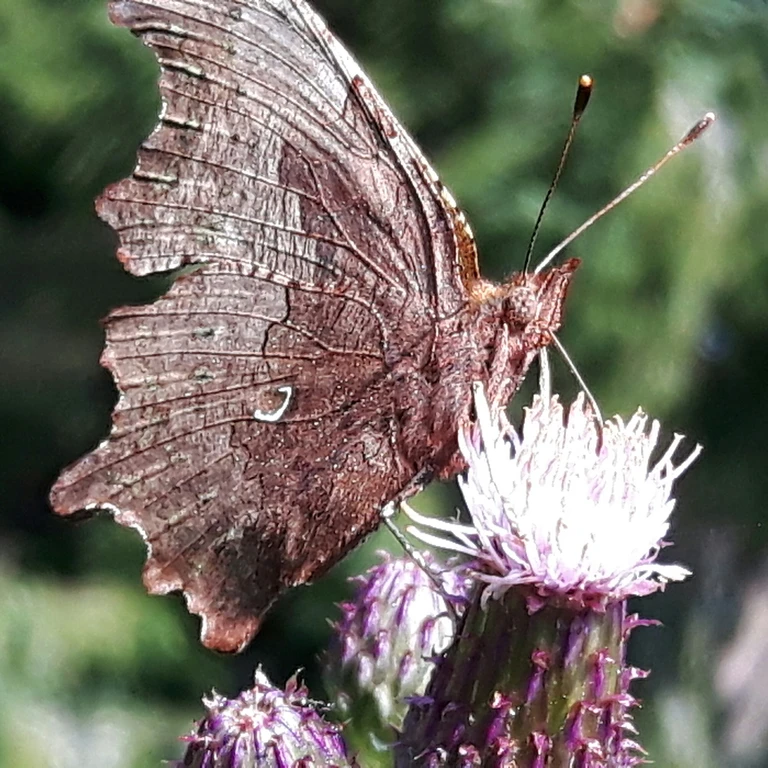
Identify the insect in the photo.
Polygonia c-album
